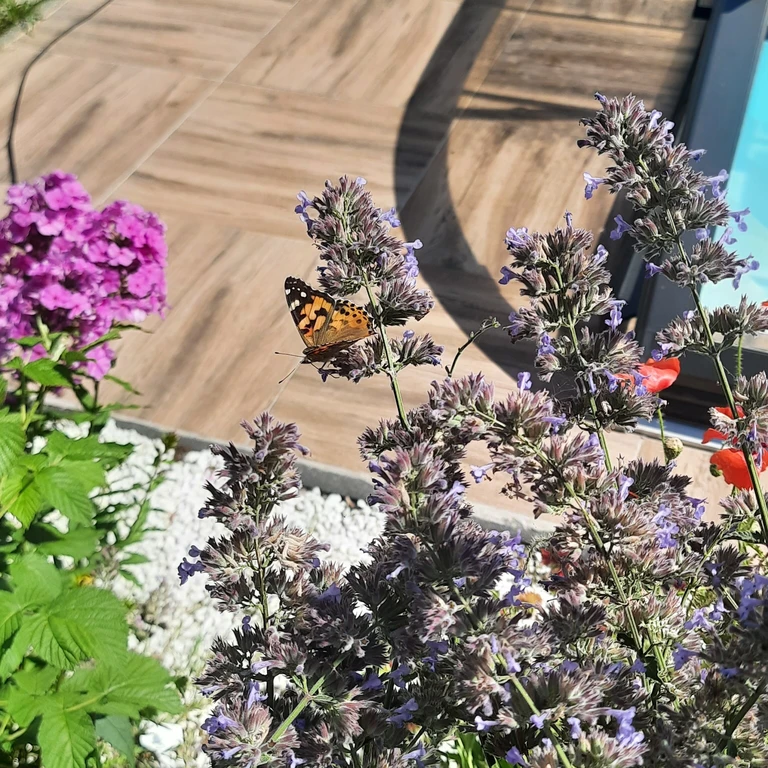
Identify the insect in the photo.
Vanessa cardui
